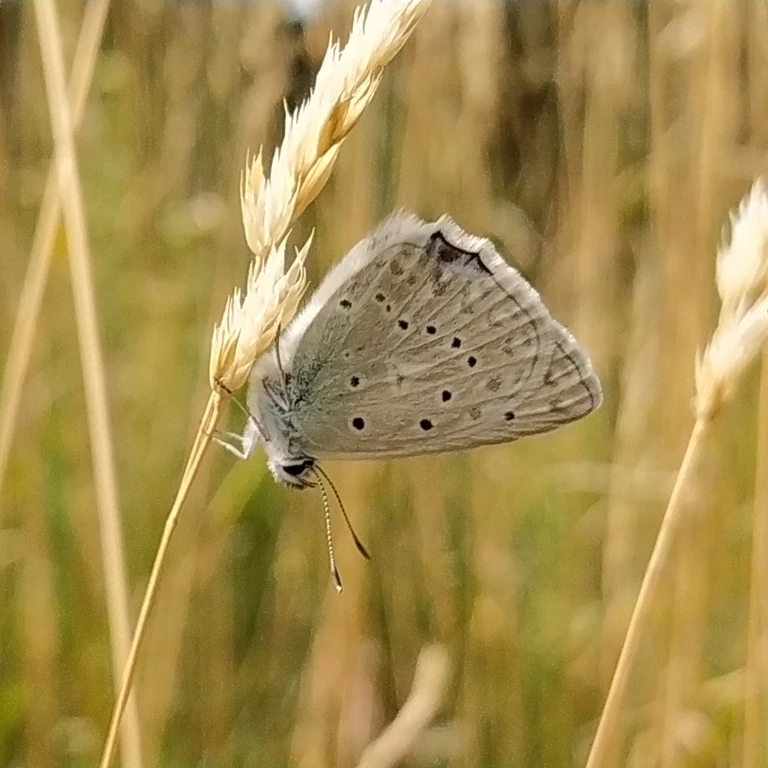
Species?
Polyommatus daphnis
